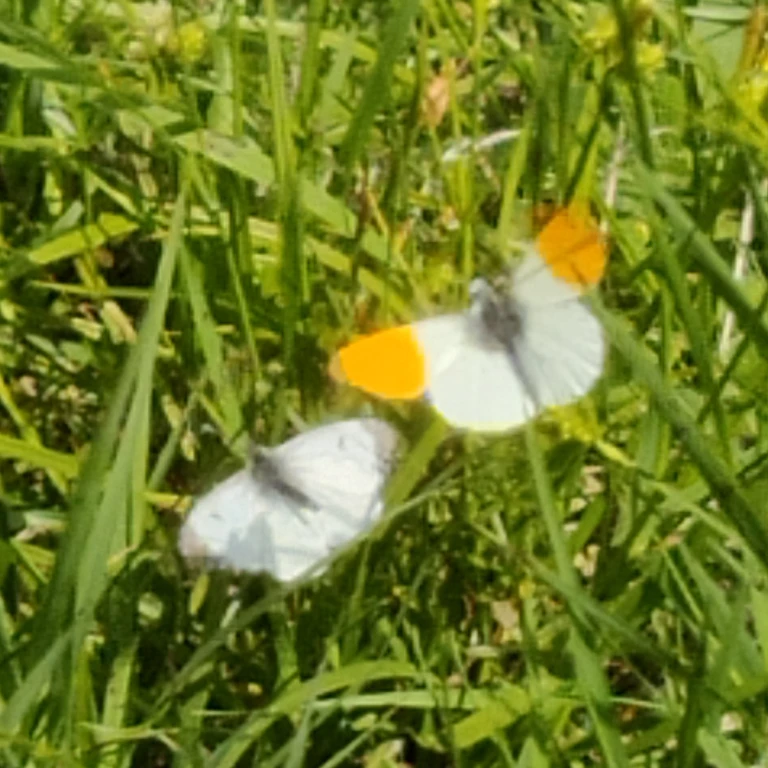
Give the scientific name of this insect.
Anthocharis cardamines
